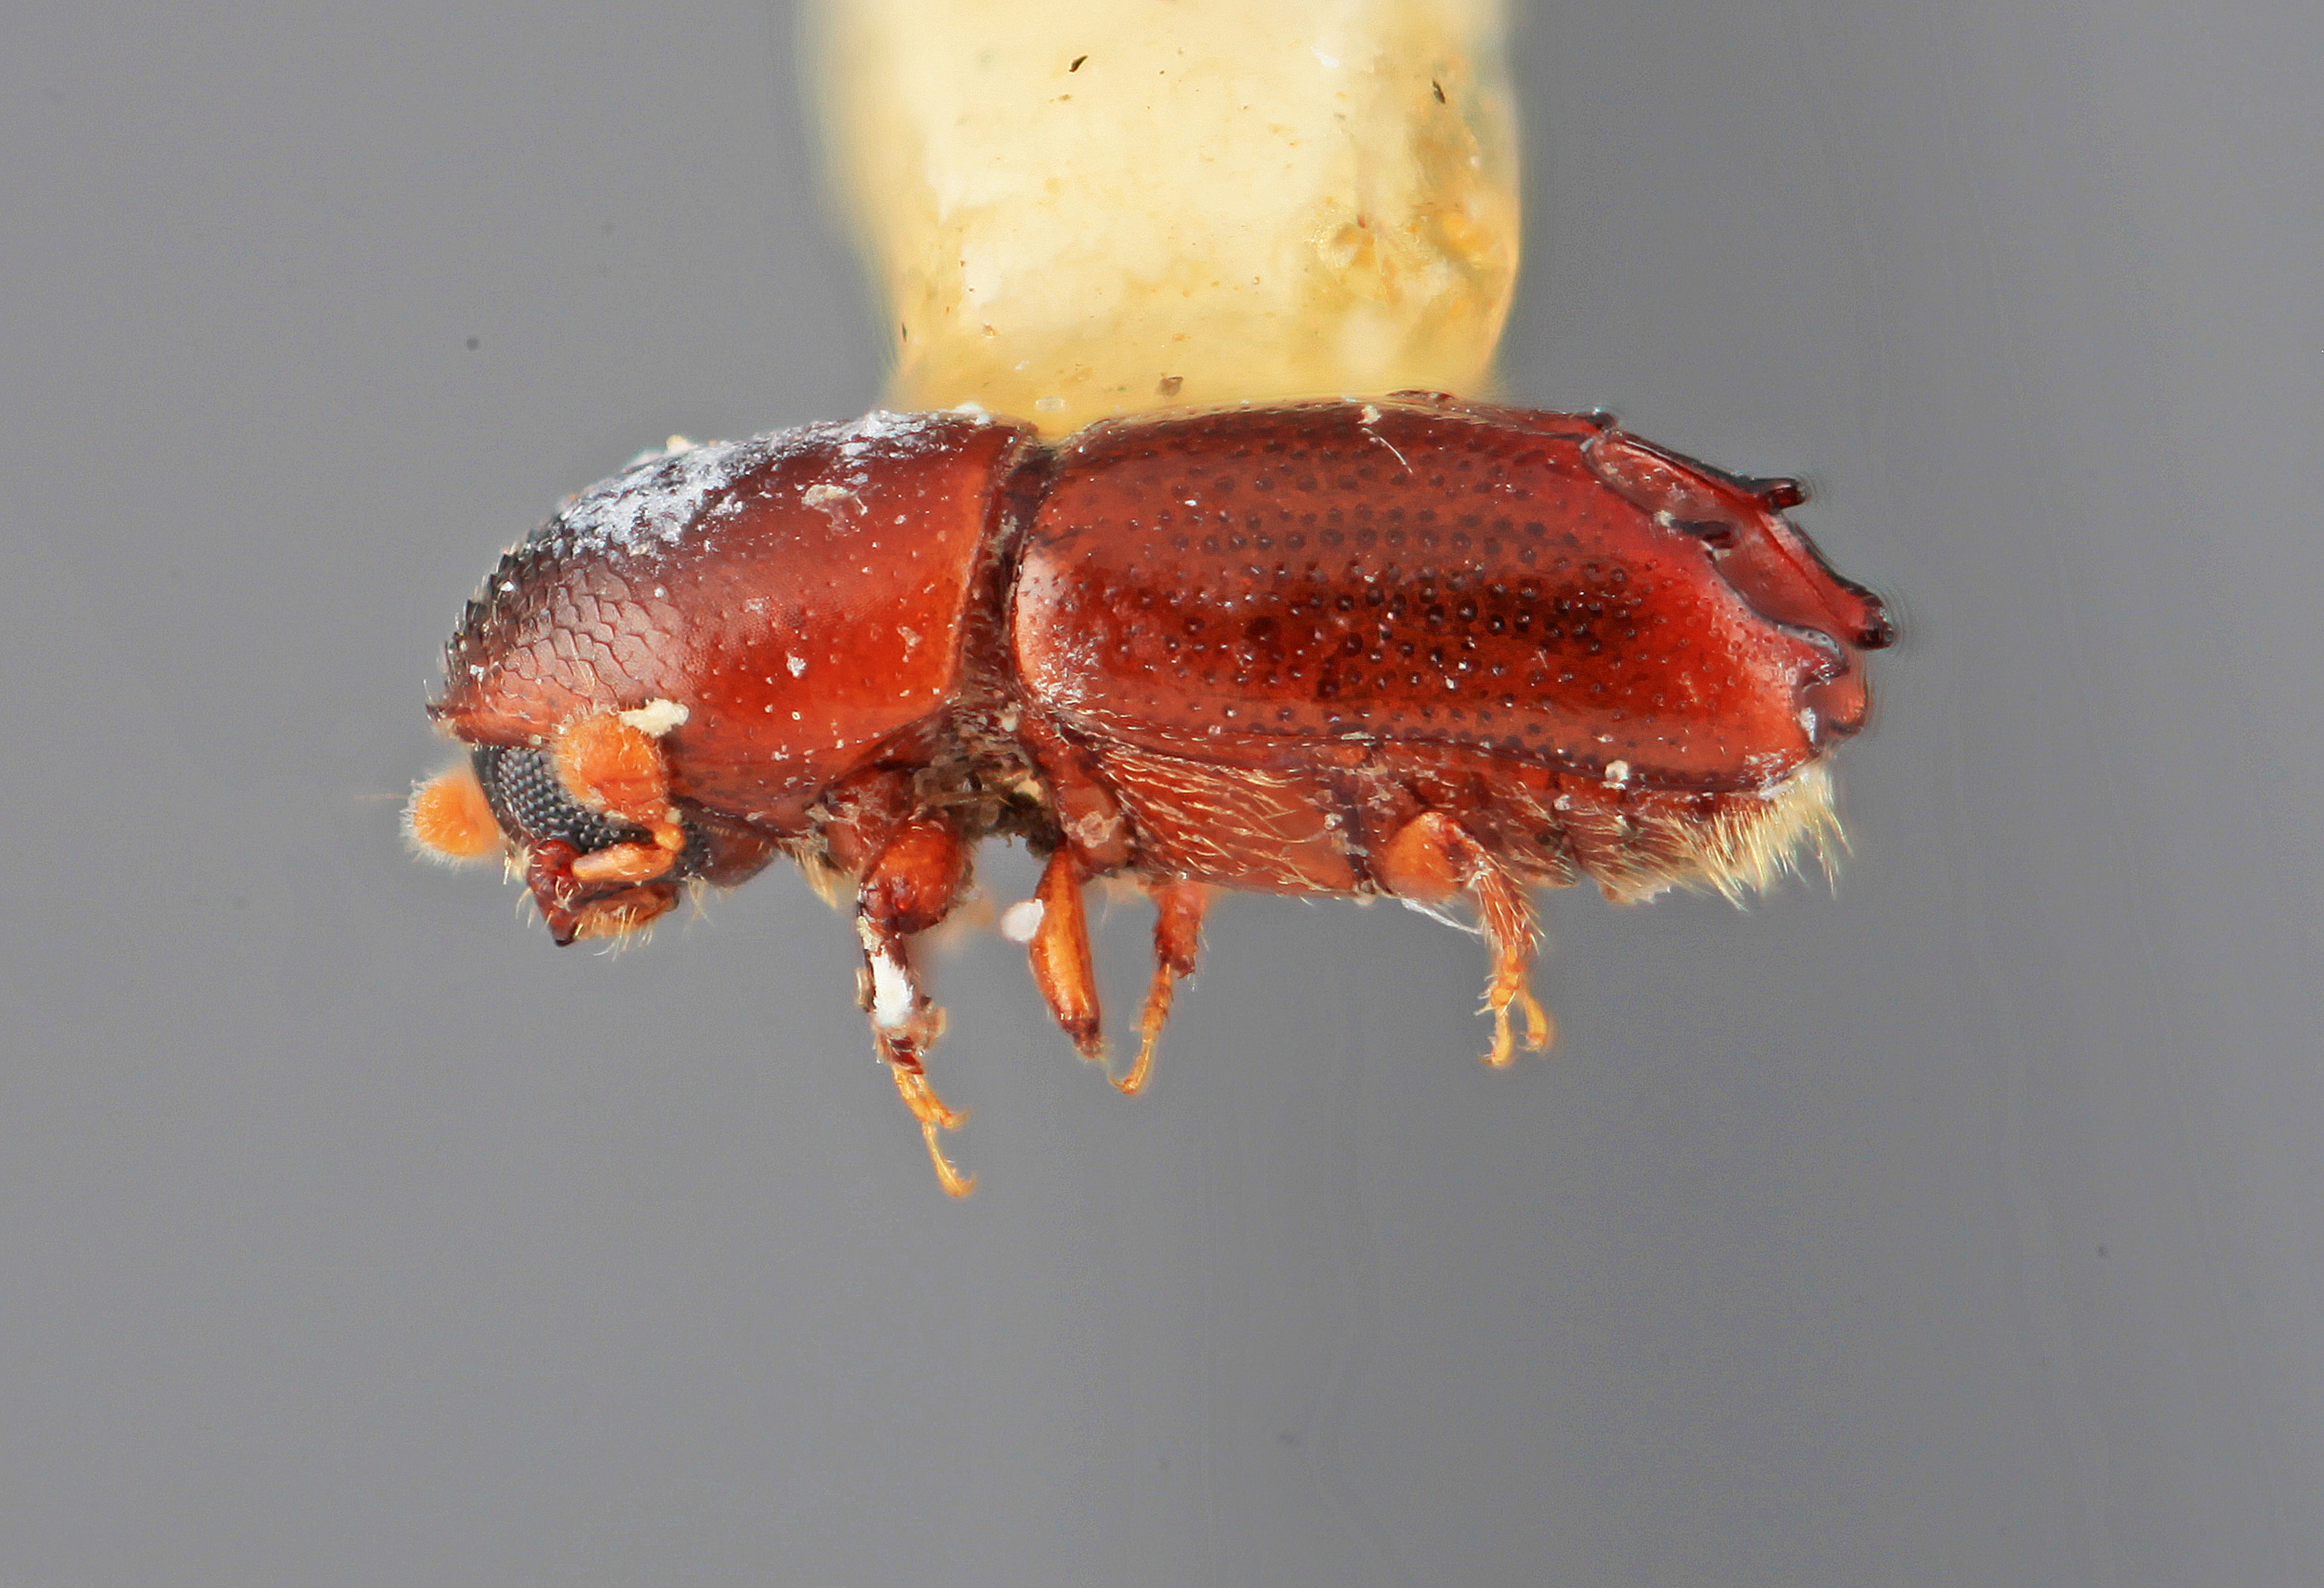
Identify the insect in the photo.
Tricolus partilis
